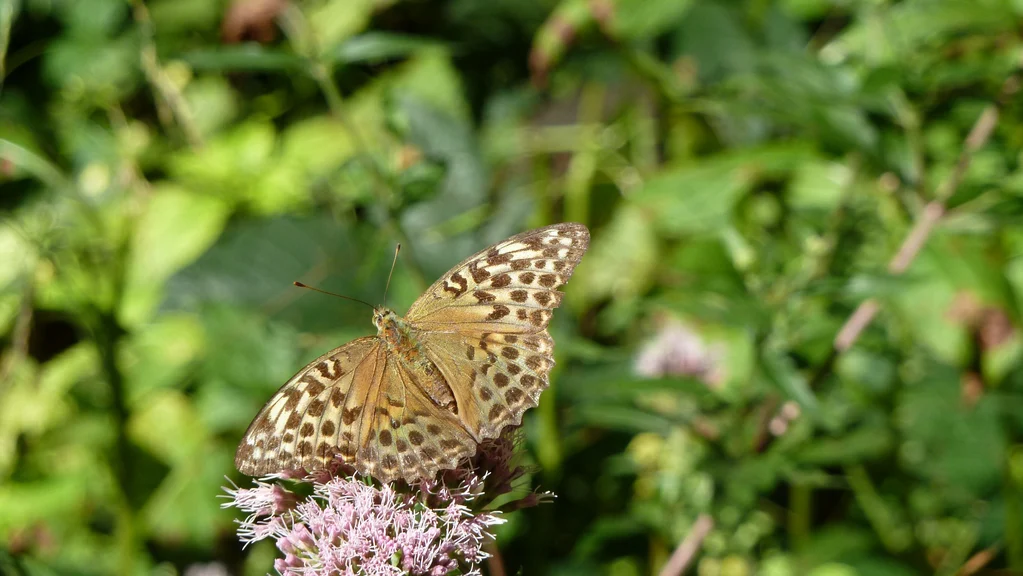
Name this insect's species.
Argynnis paphia
